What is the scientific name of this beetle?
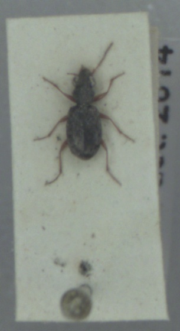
Asaphidion curtum
